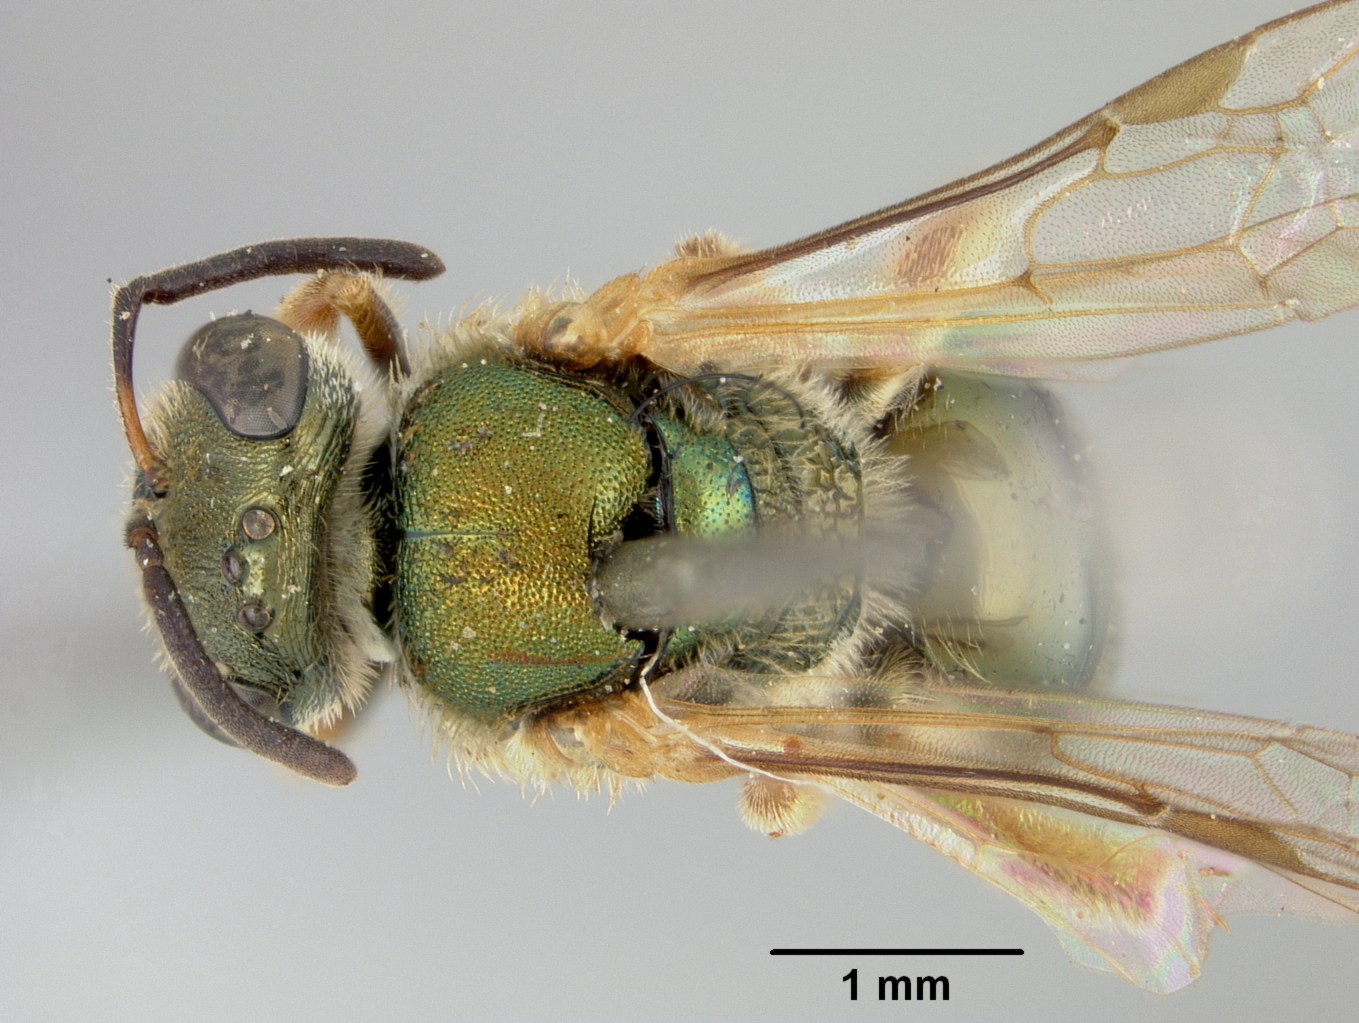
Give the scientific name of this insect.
Halictus taclobanensis
